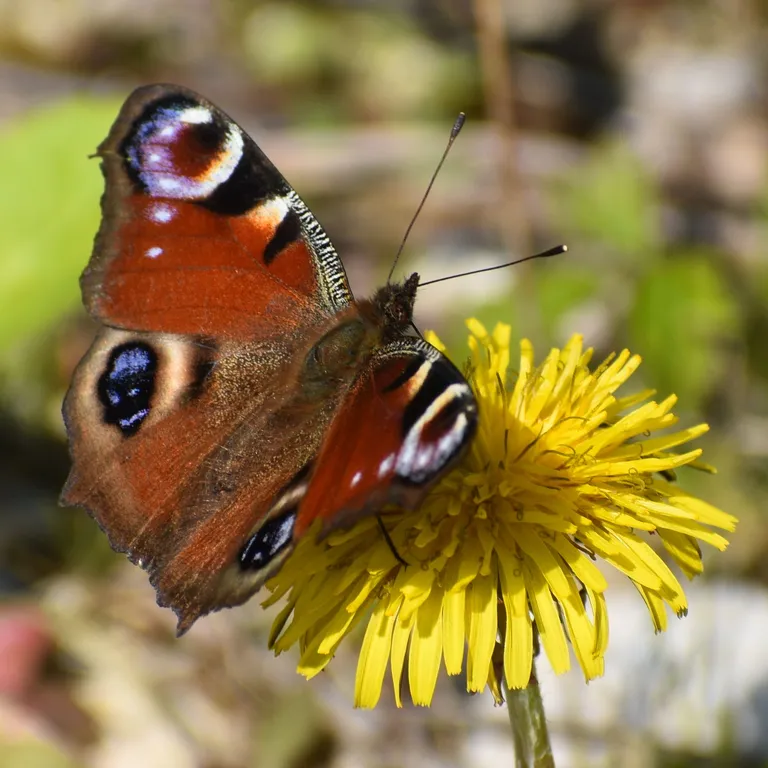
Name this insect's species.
Aglais io
